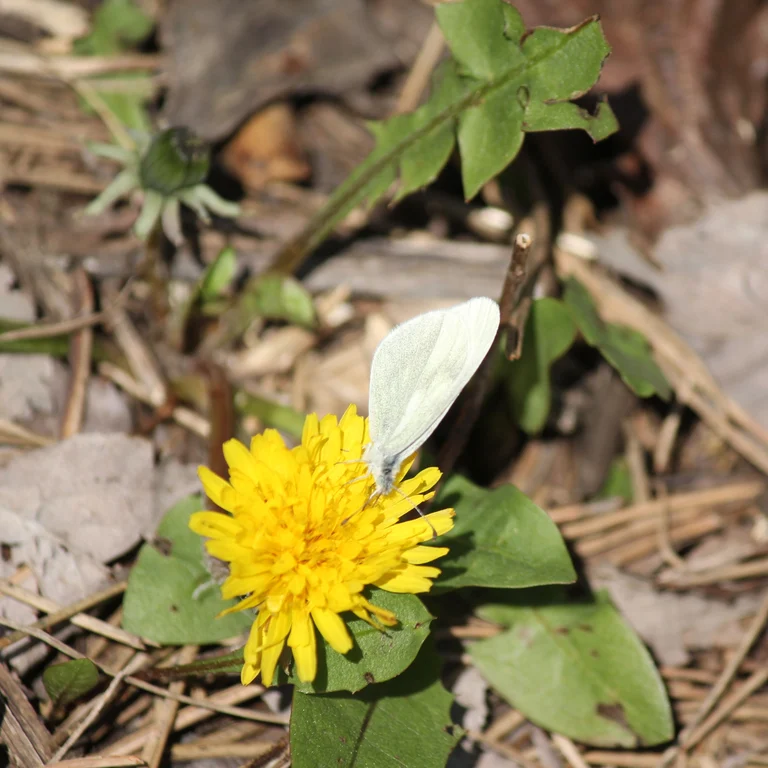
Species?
Leptidea sinapis/juvernica
